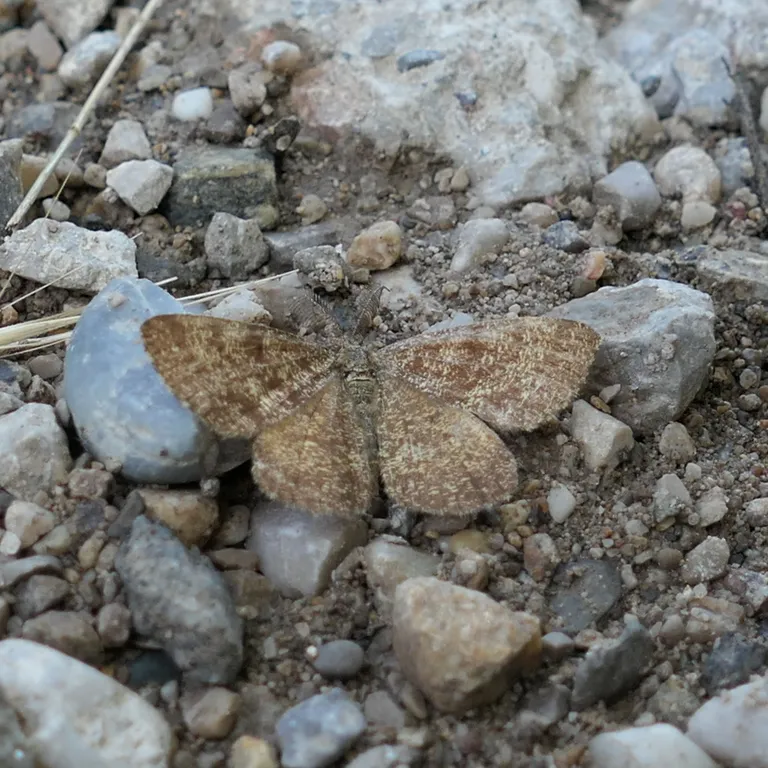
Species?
Ematurga atomaria
